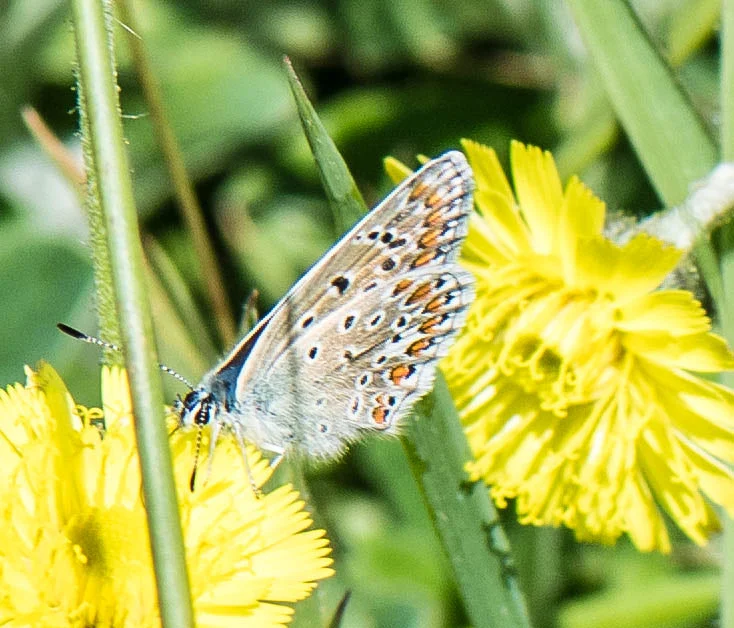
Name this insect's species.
Polyommatus icarus
